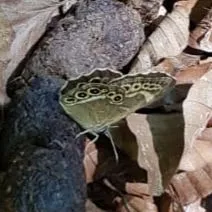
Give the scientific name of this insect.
Lopinga achine (also Pararge achine)
